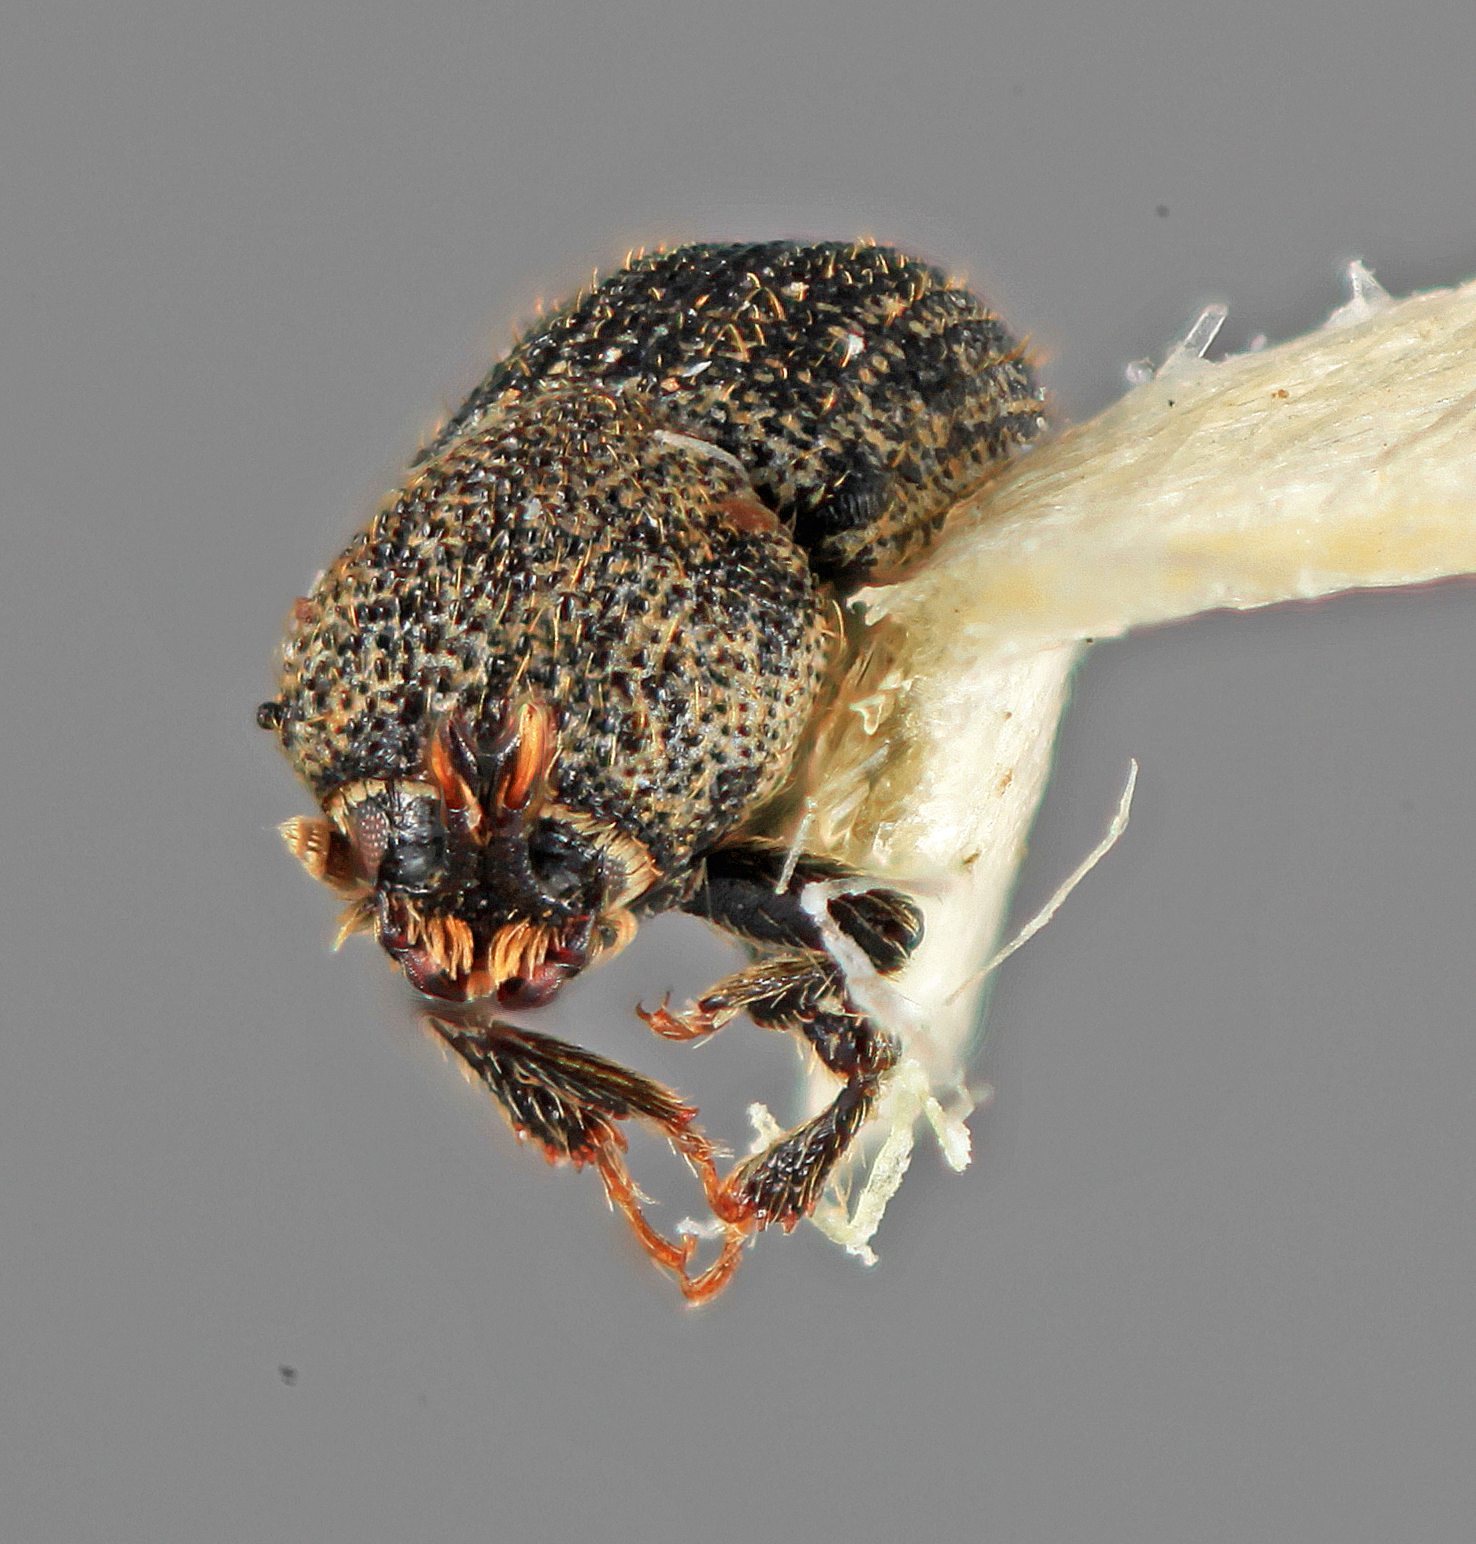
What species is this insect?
Cactopinus burjosi
